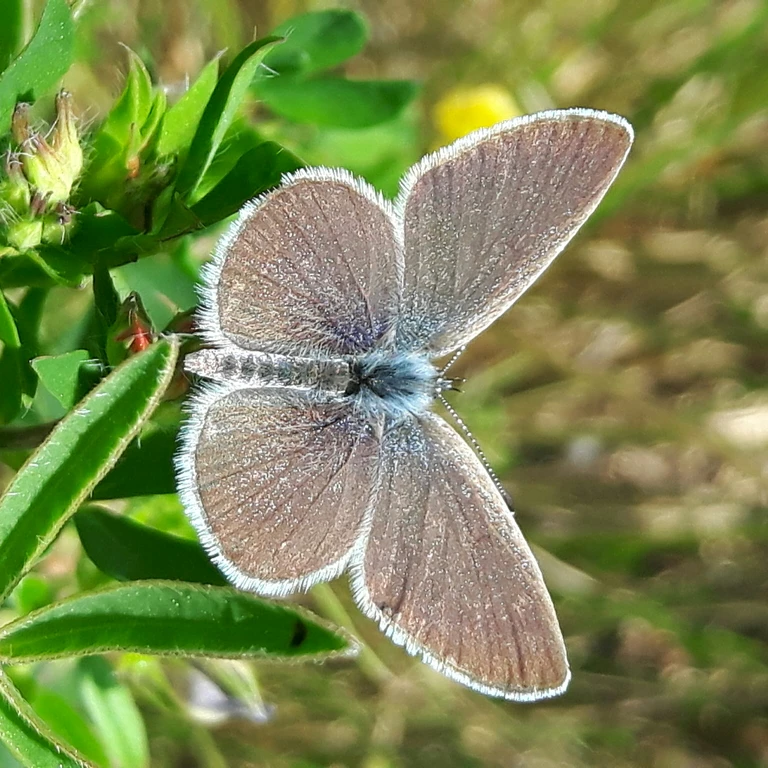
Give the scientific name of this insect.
Cupido minimus
